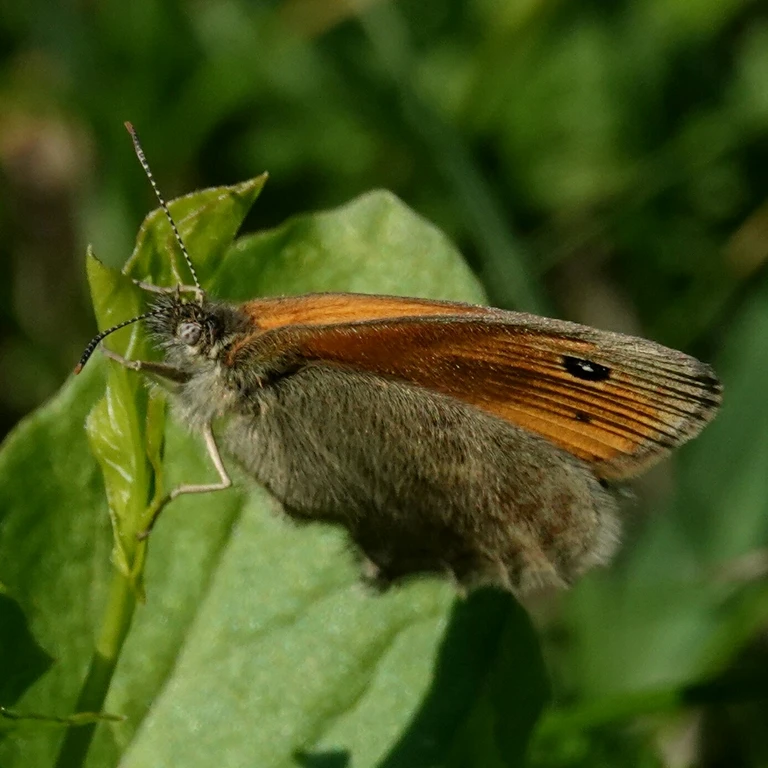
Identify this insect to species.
Coenonympha pamphilus
